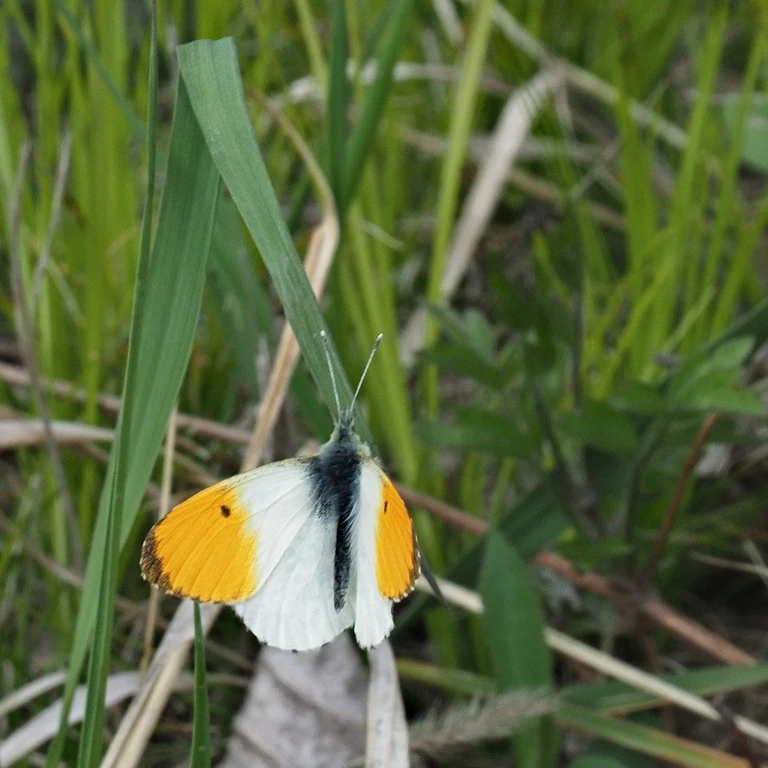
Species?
Anthocharis cardamines
